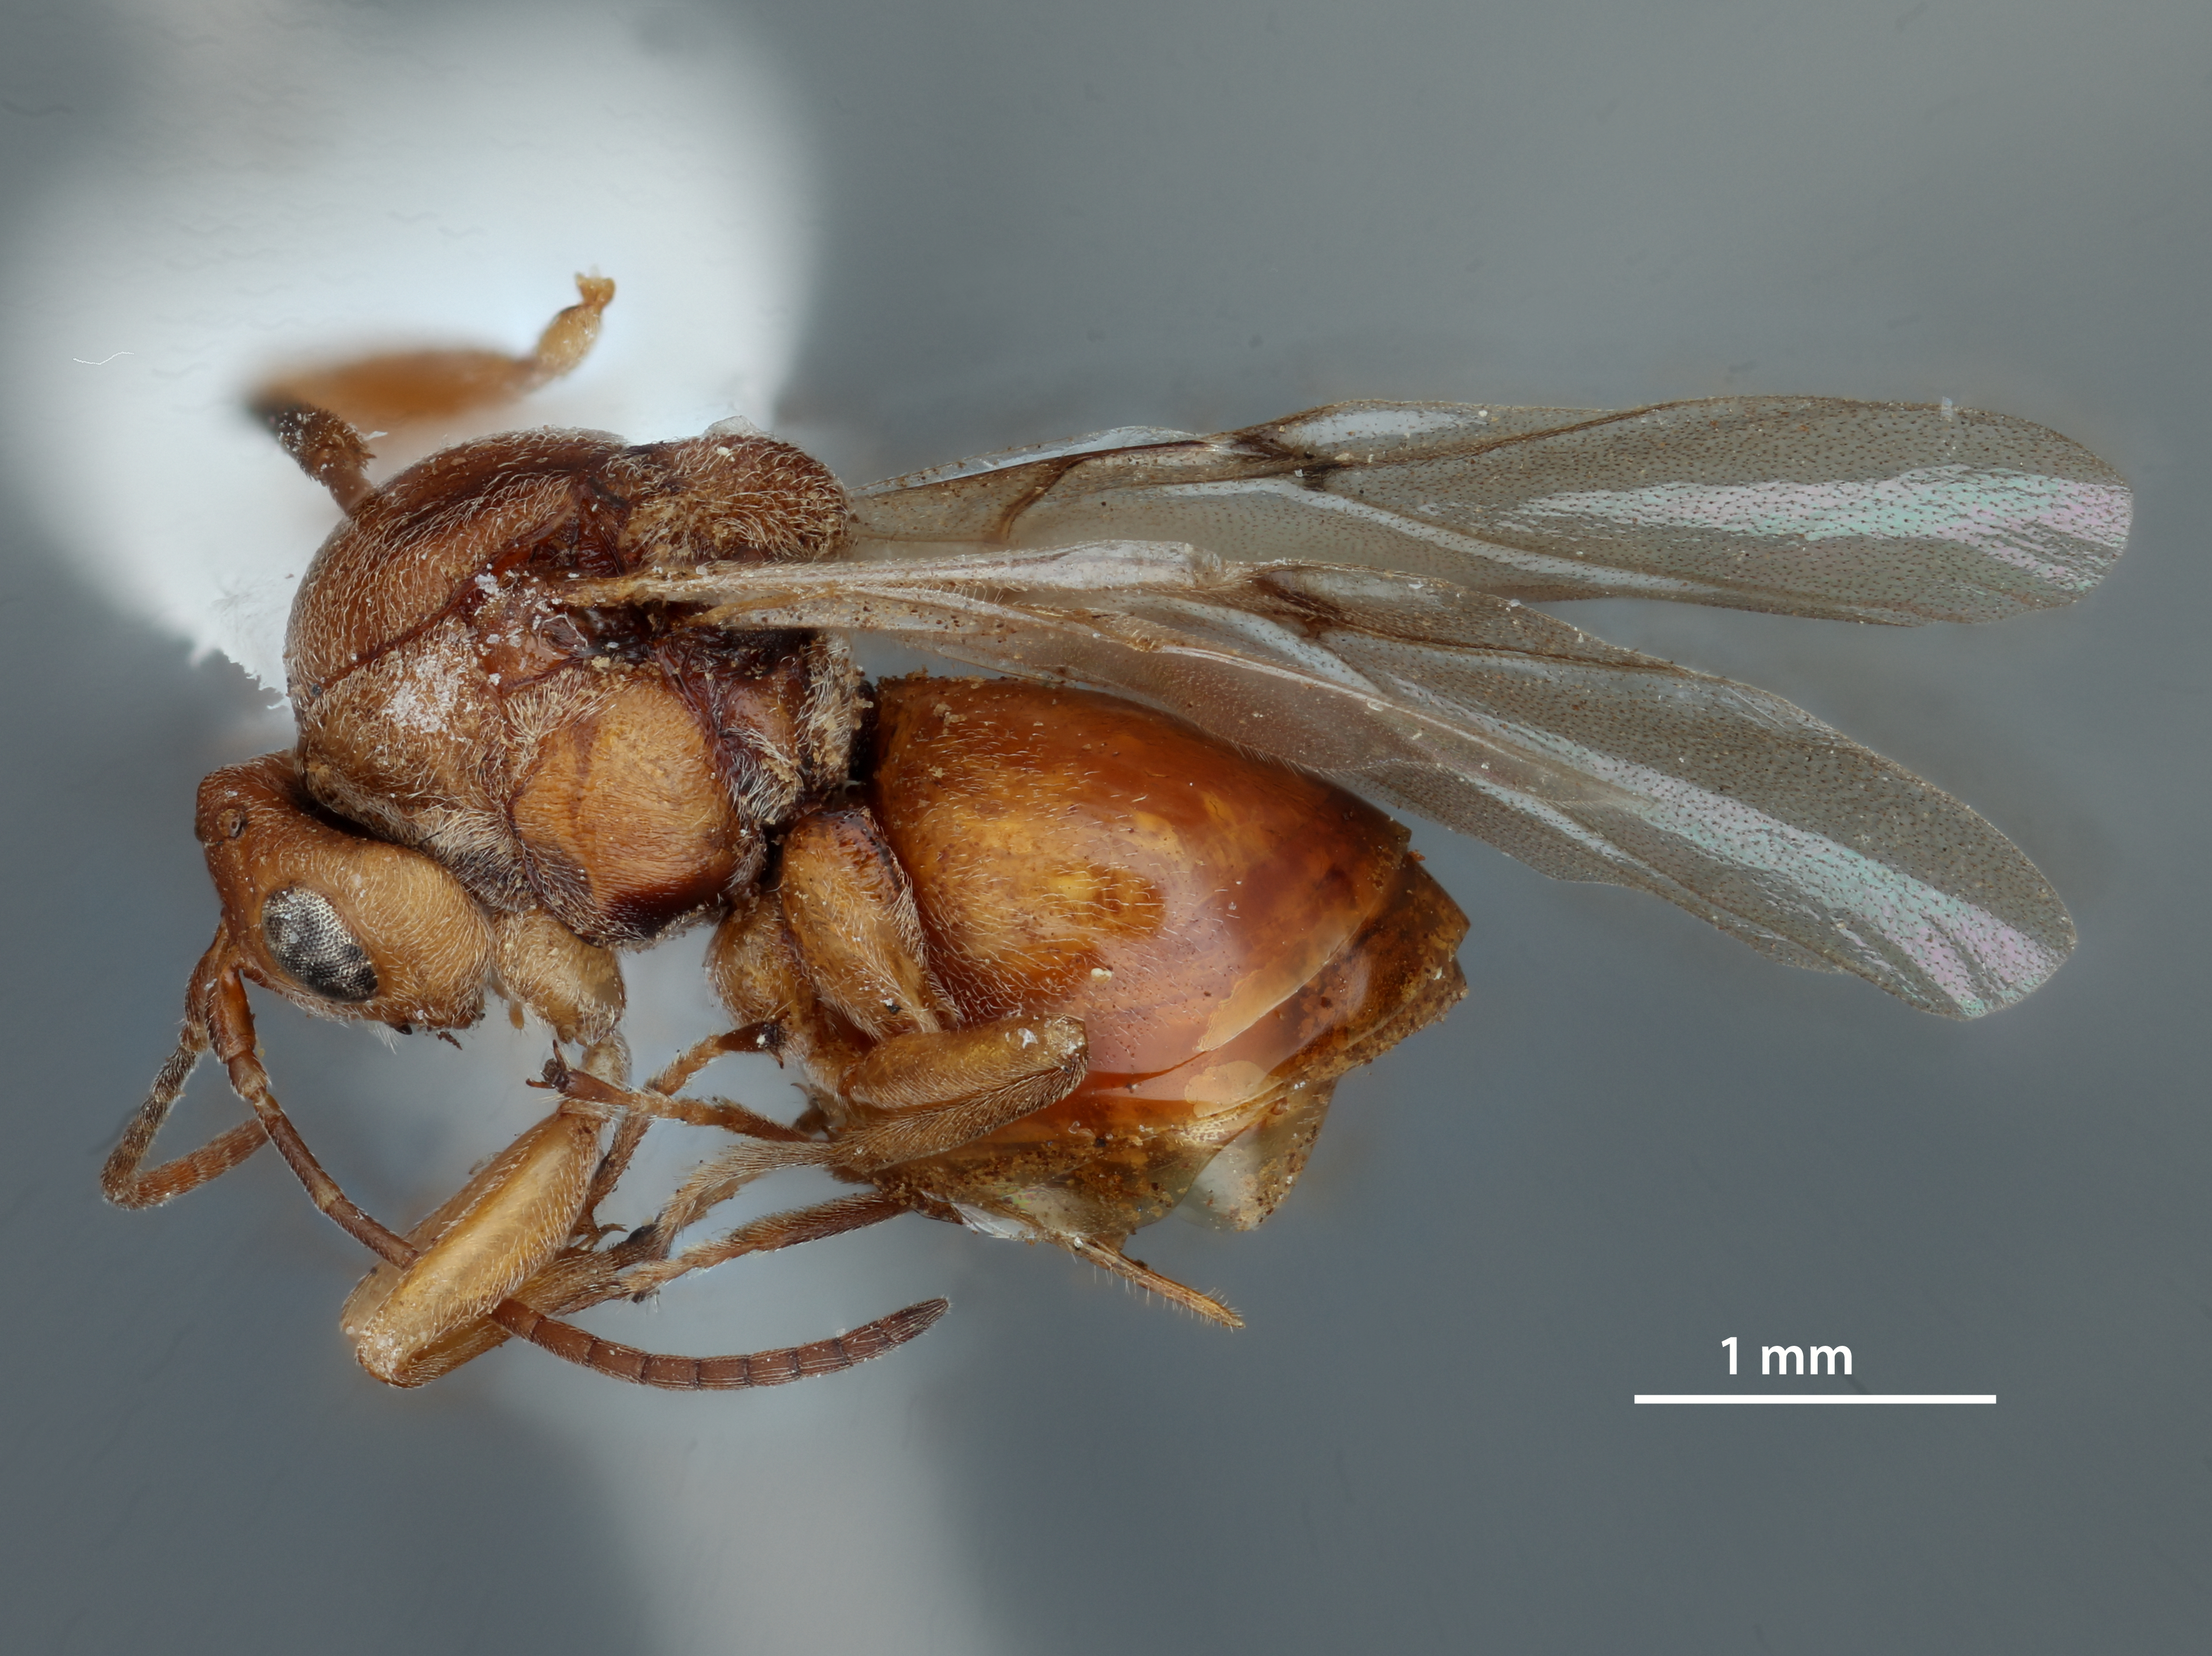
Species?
Callirhytis middletoni
